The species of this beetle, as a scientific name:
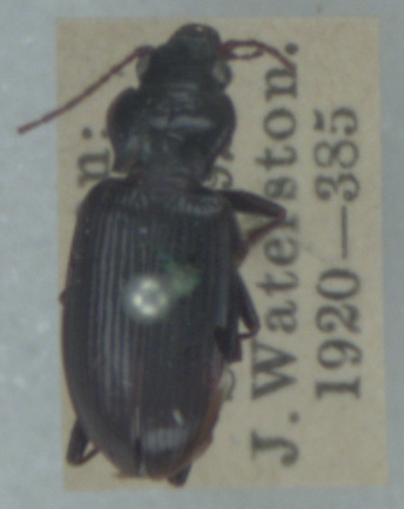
Nebria salina
